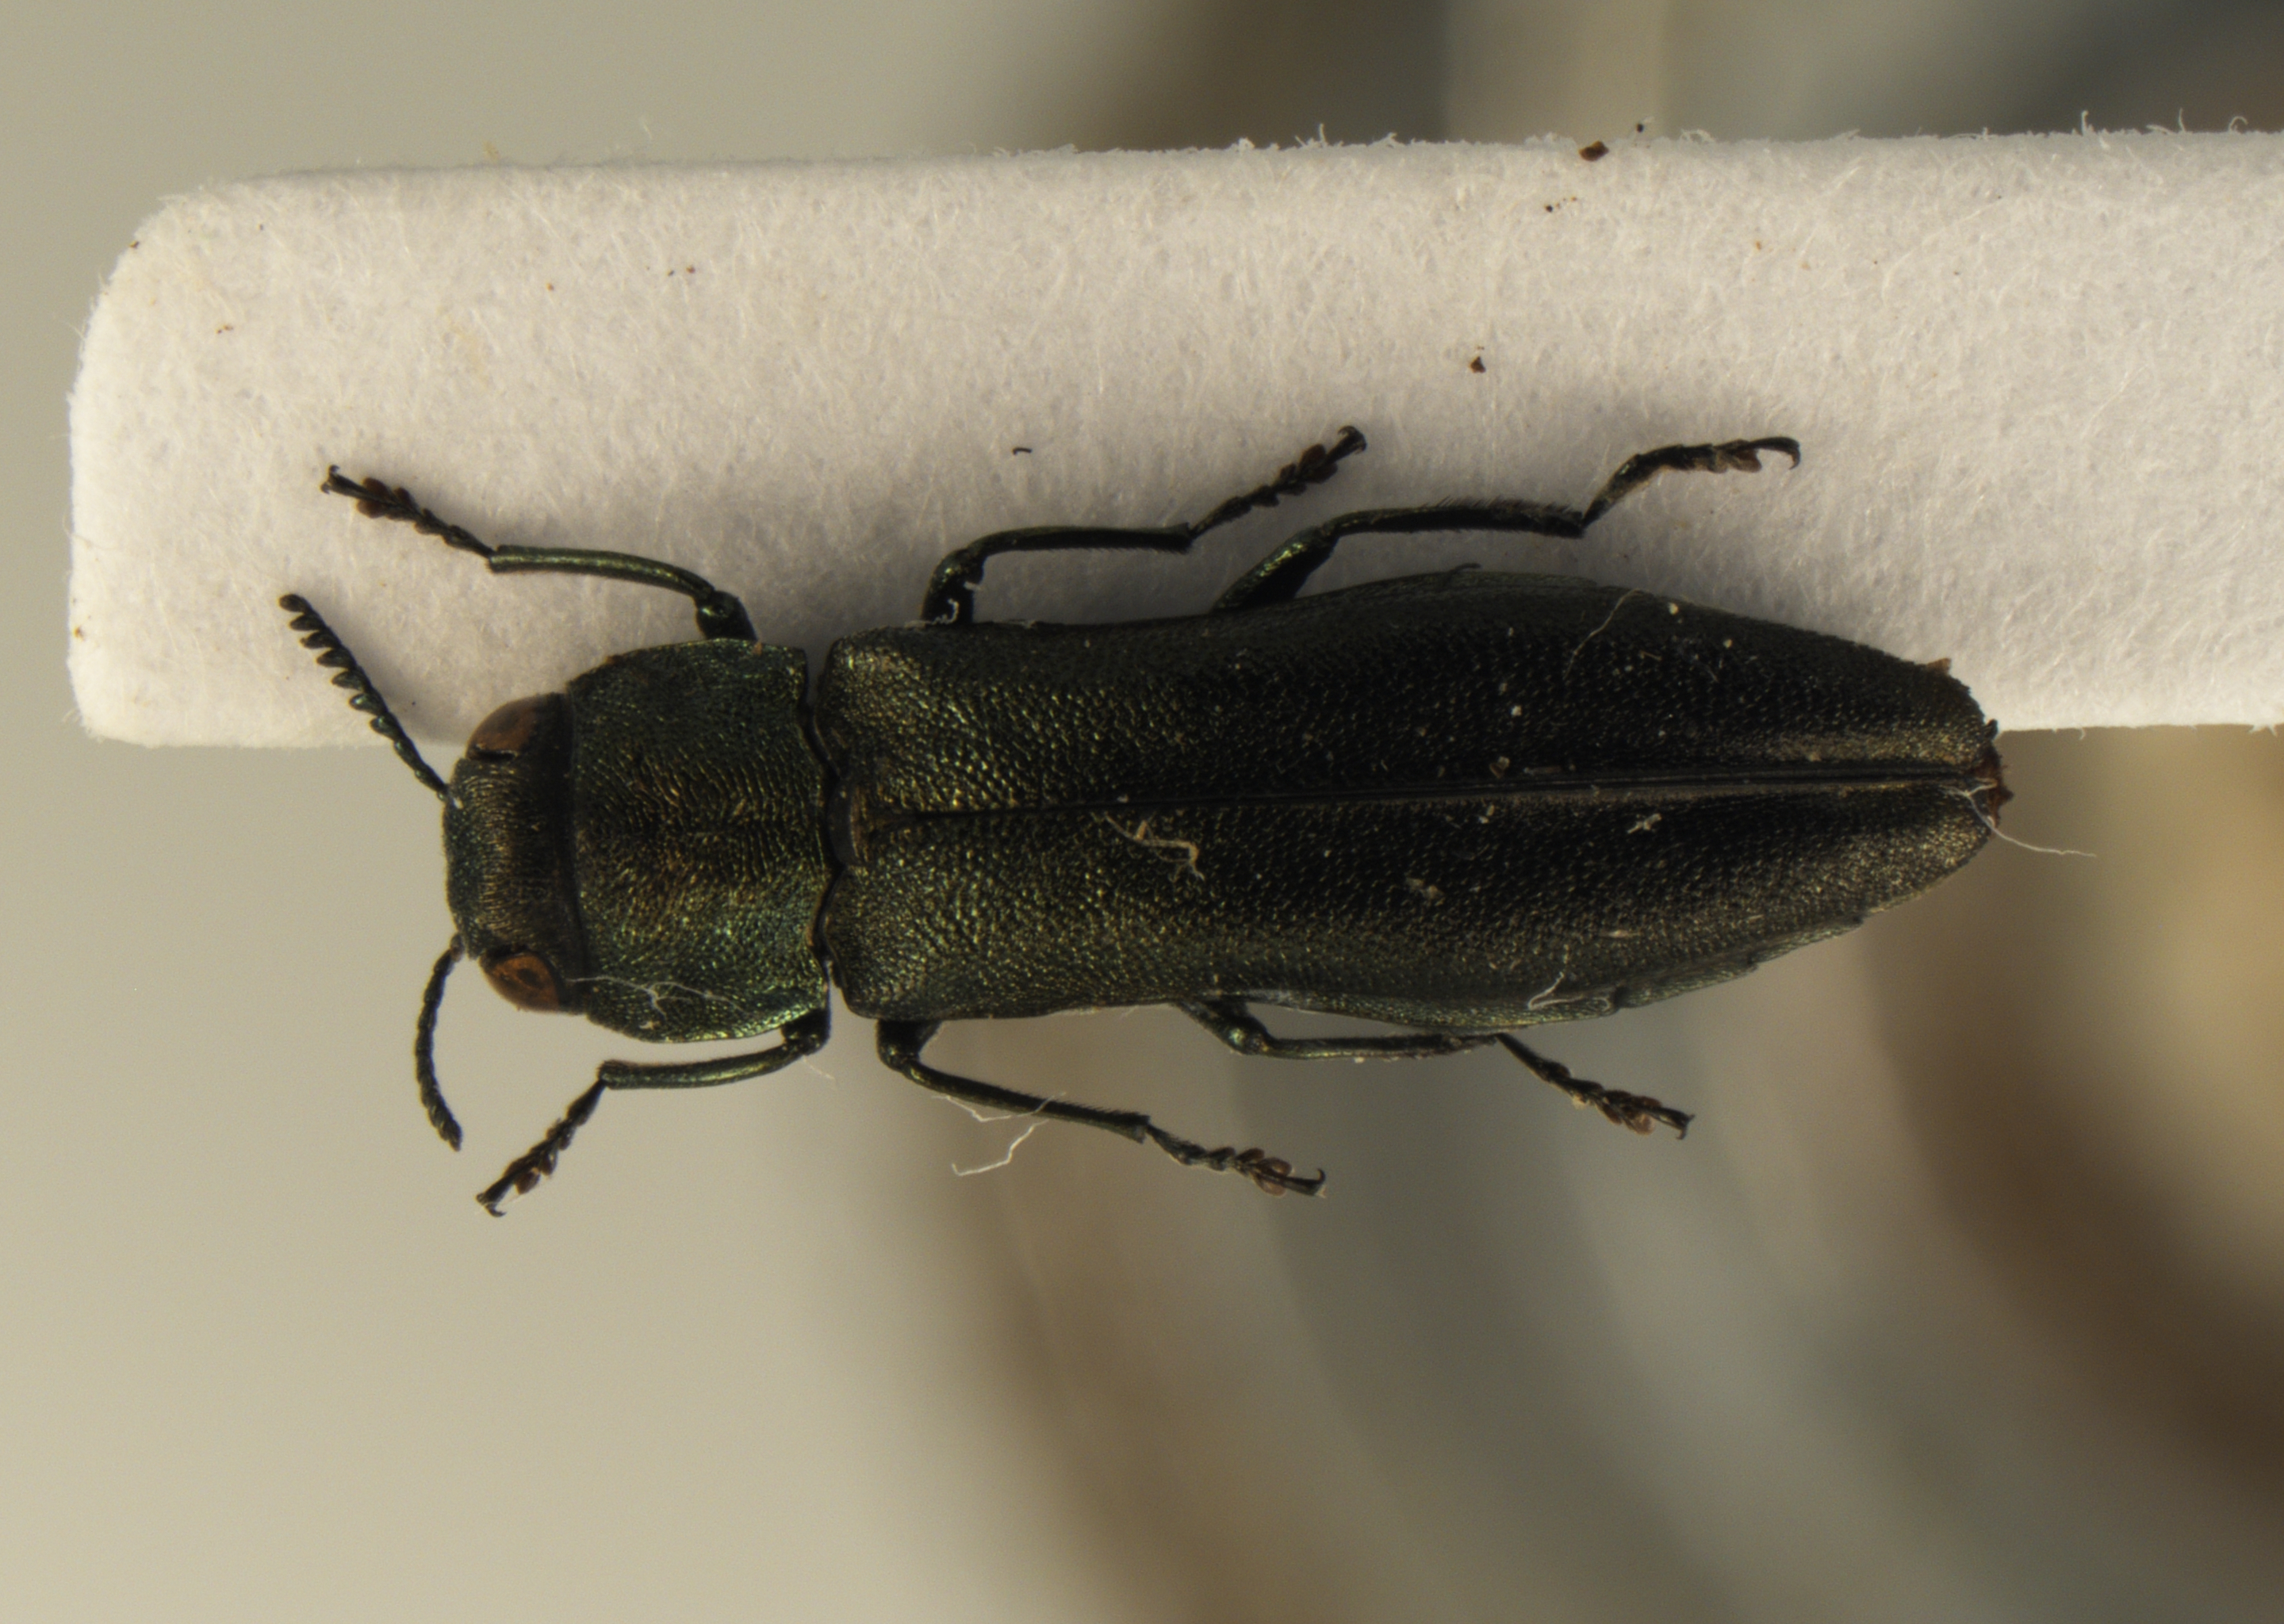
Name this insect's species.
Agrilus cuprescens
